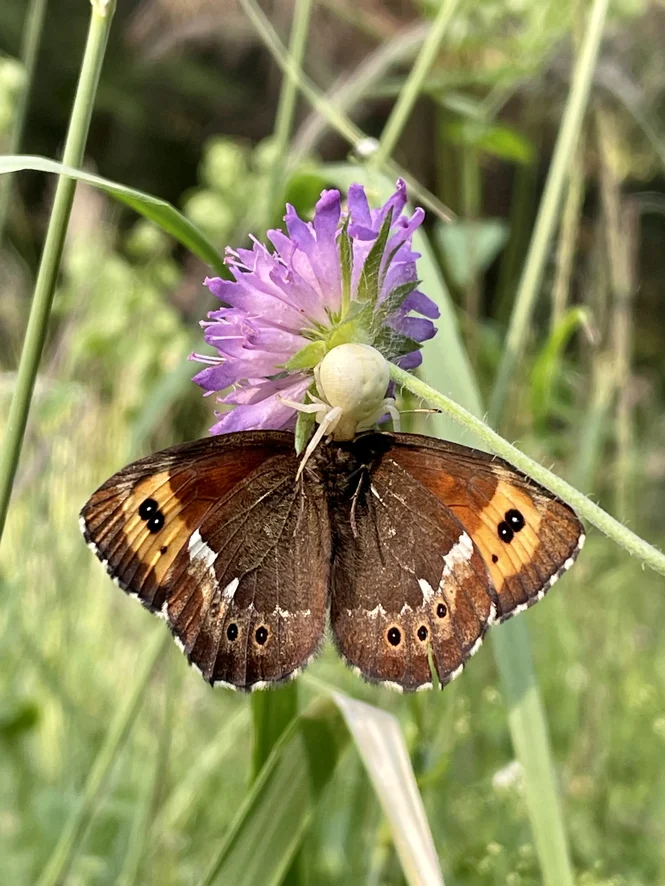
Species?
Erebia ligea
